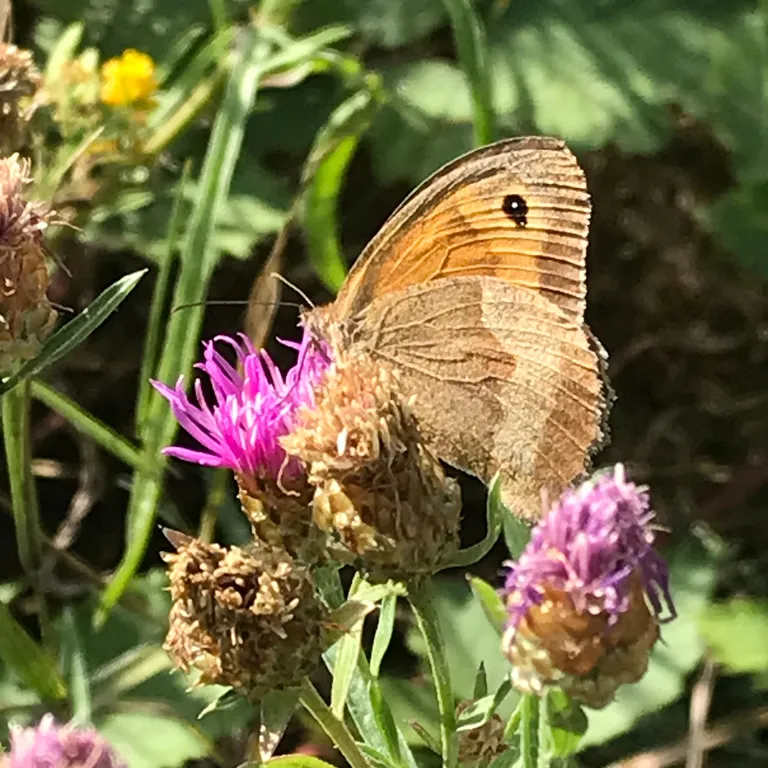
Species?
Maniola jurtina
